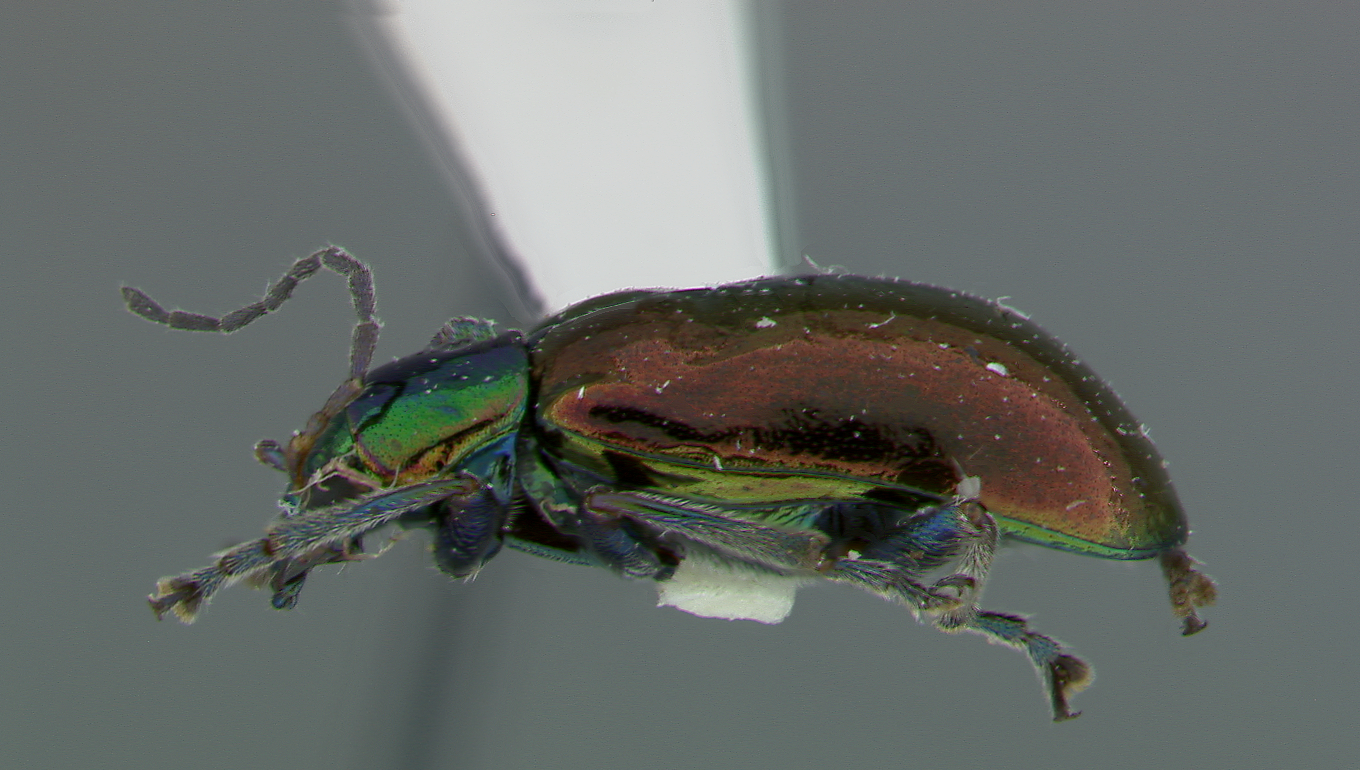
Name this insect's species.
Inbioluperus flowersi
